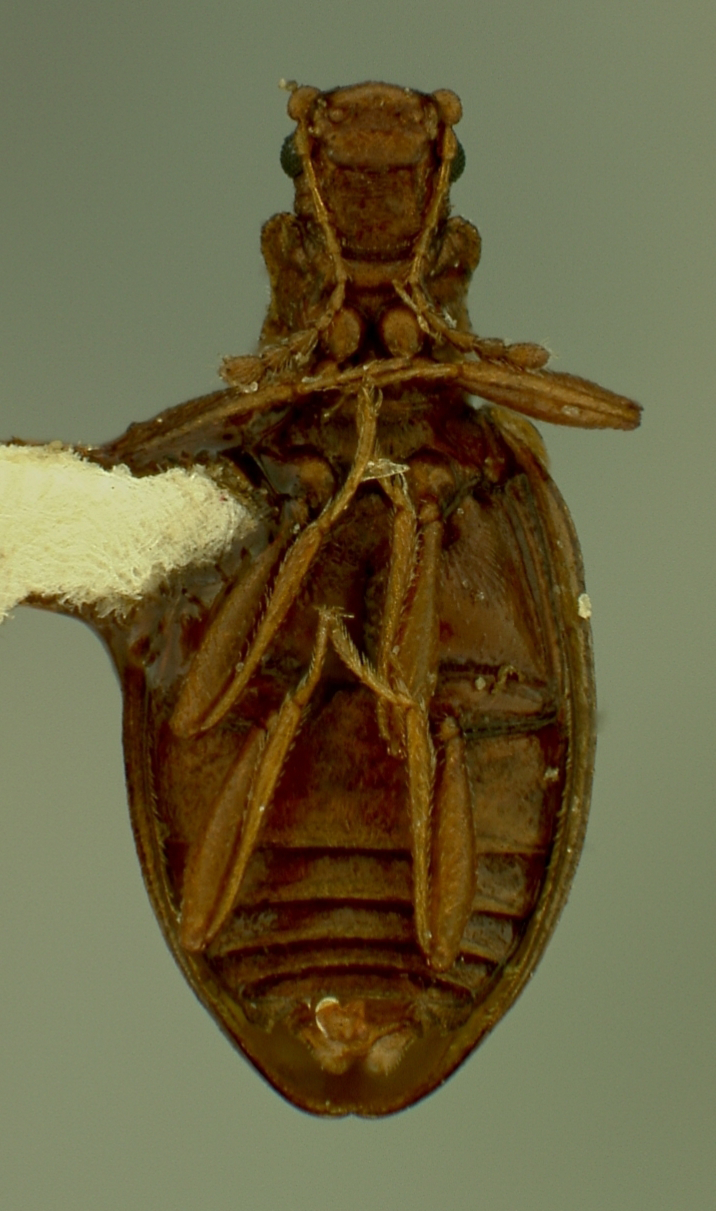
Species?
Stereoma bilobatus
